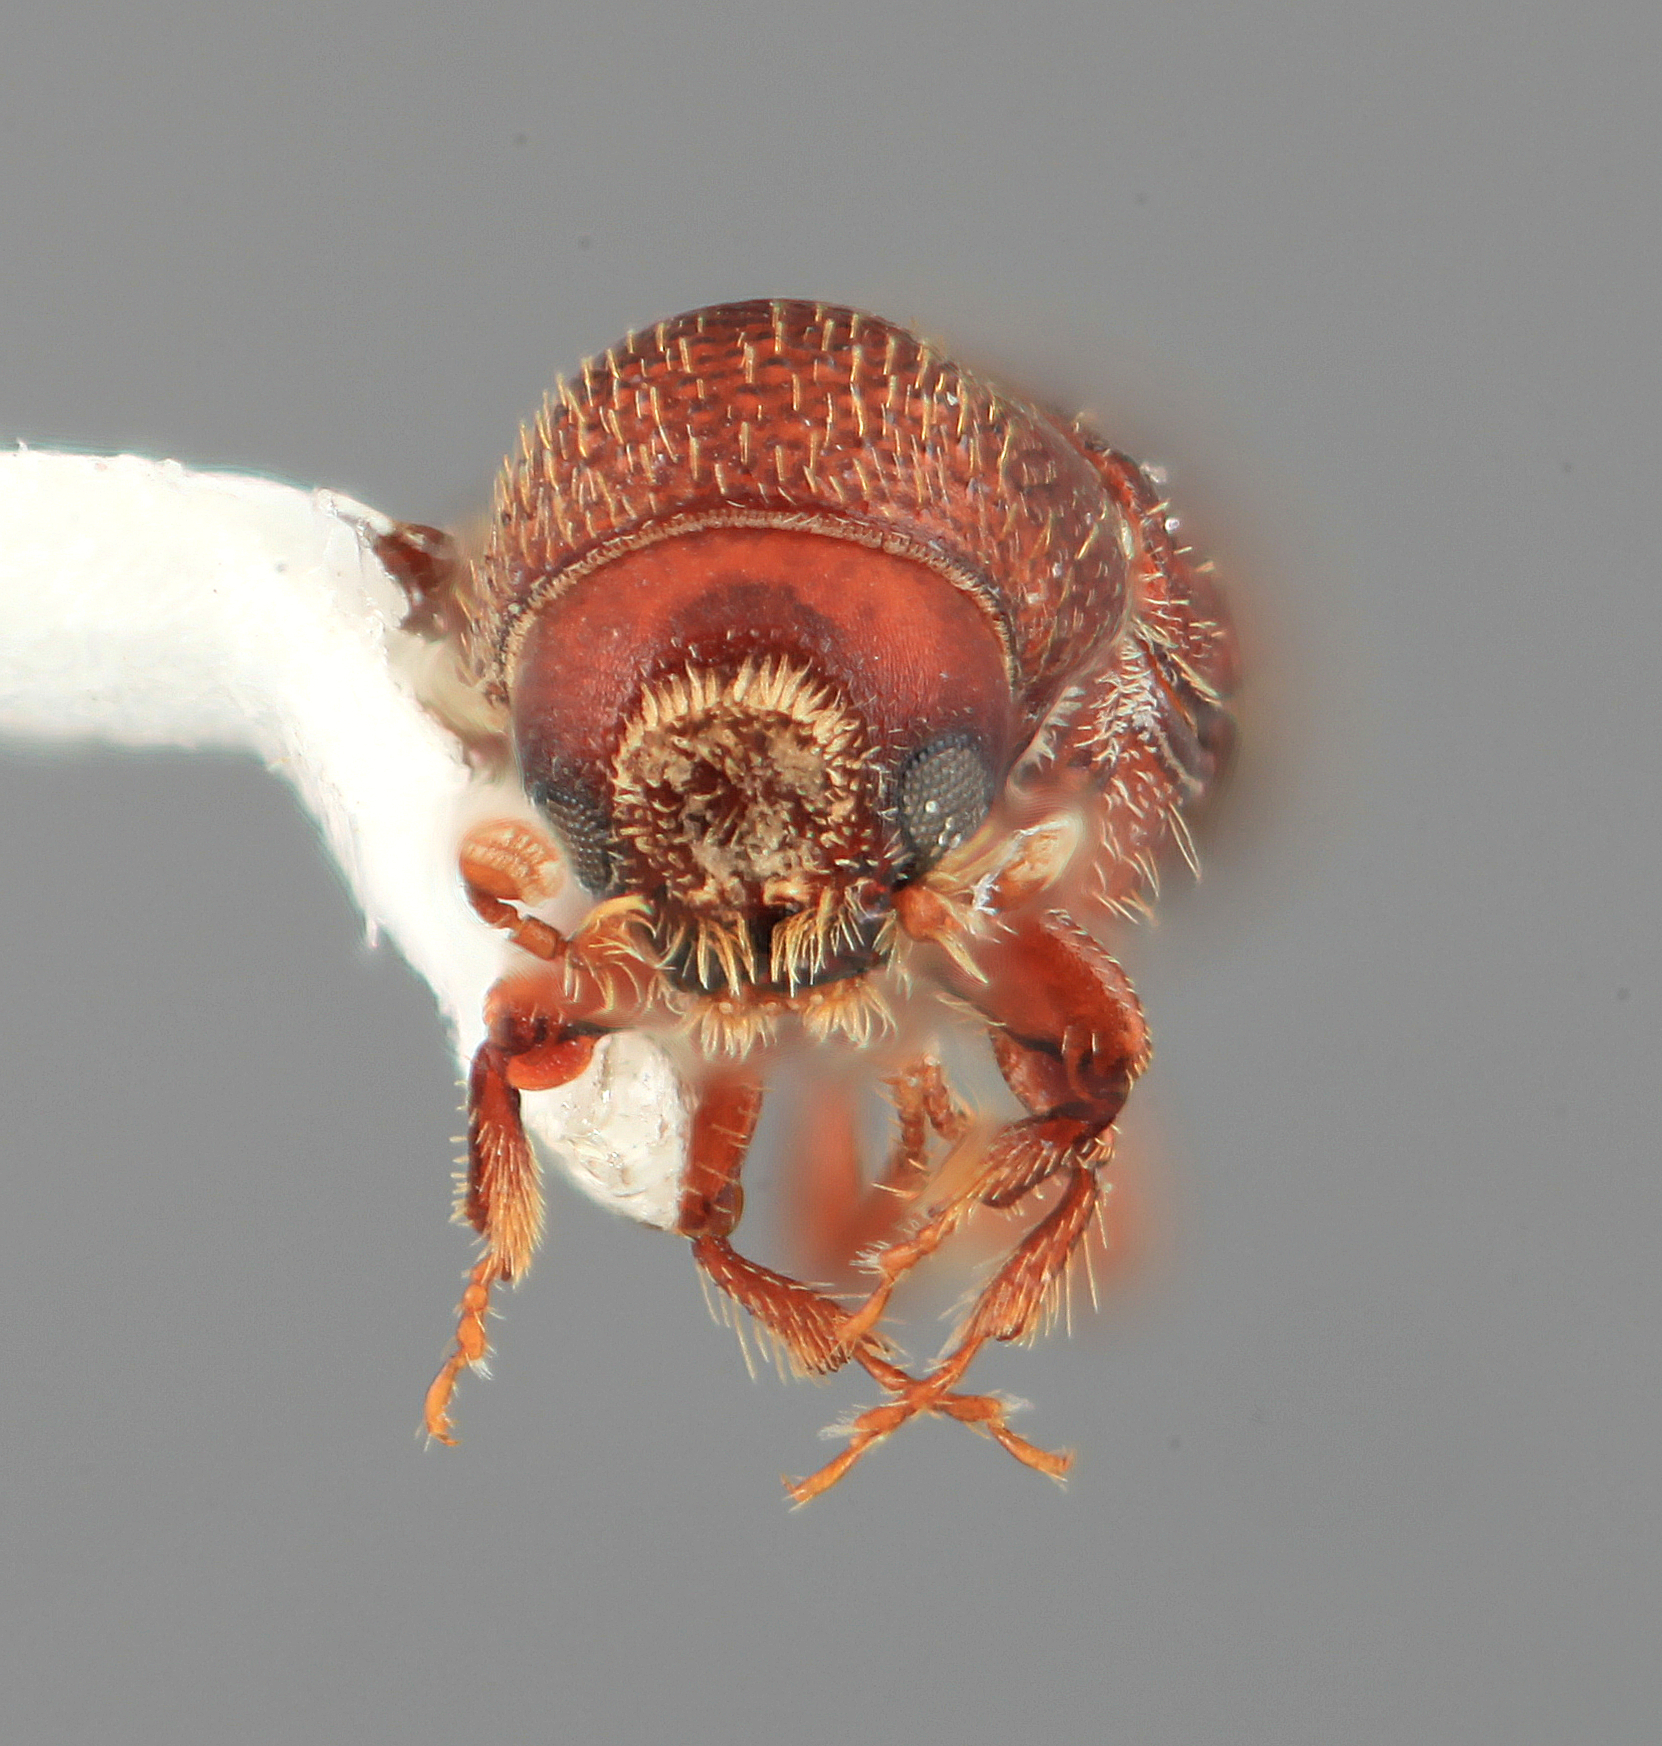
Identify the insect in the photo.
Hylocurus singularis
